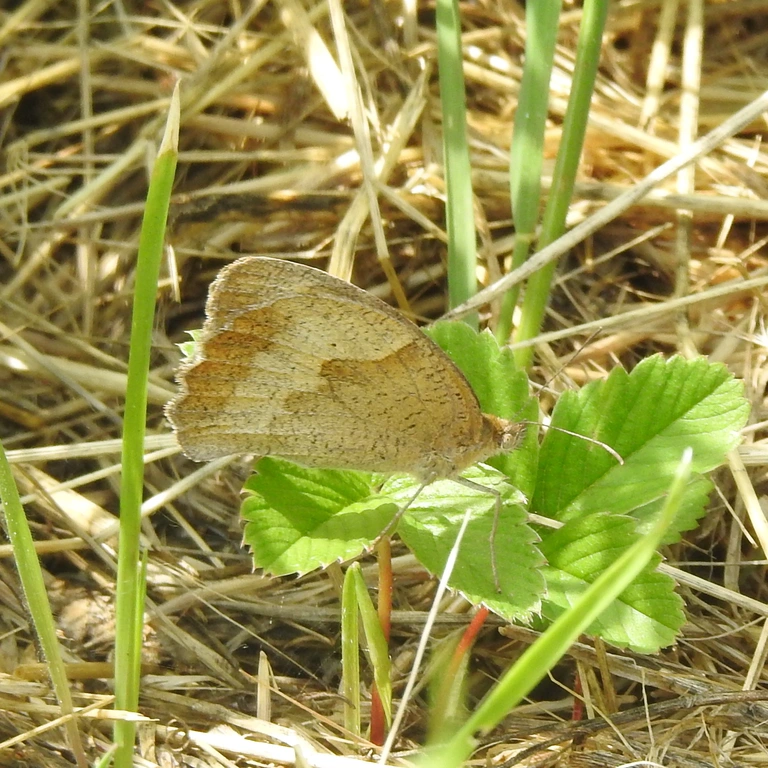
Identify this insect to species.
Maniola jurtina
